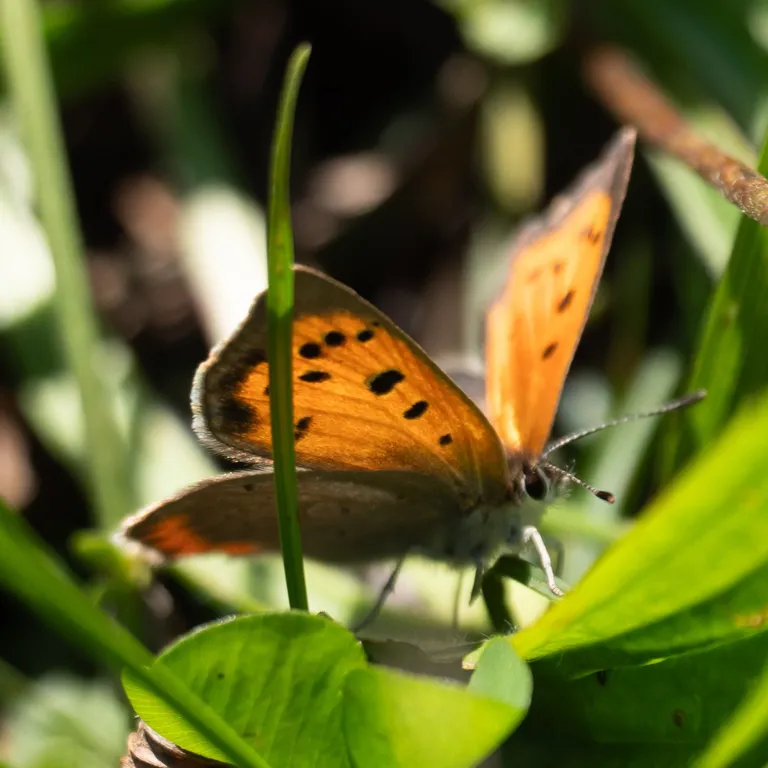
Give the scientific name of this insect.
Lycaena phlaeas
